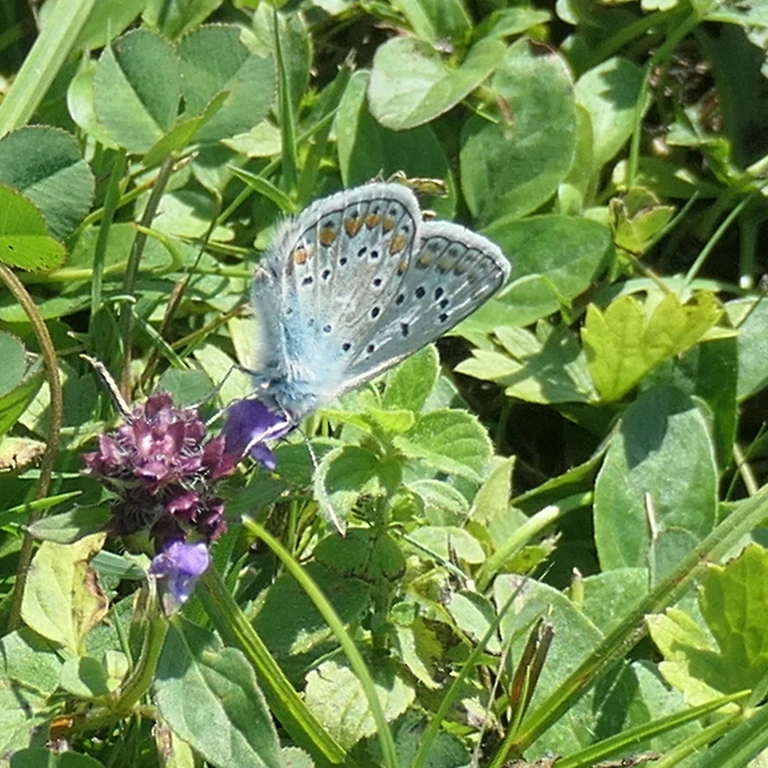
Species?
Polyommatus icarus
